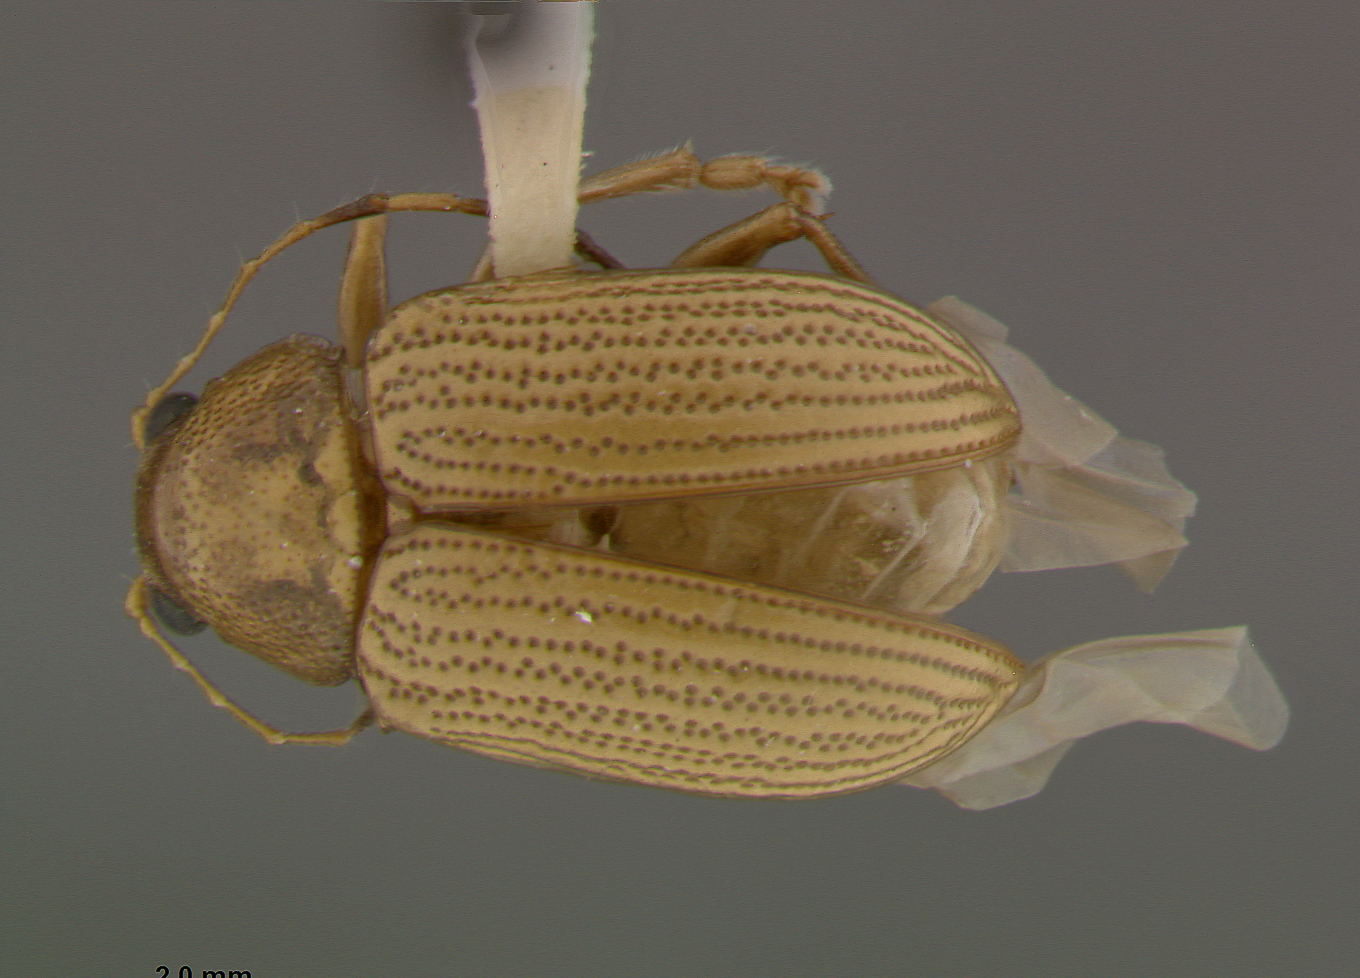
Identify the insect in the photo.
Colaspis planicostata
